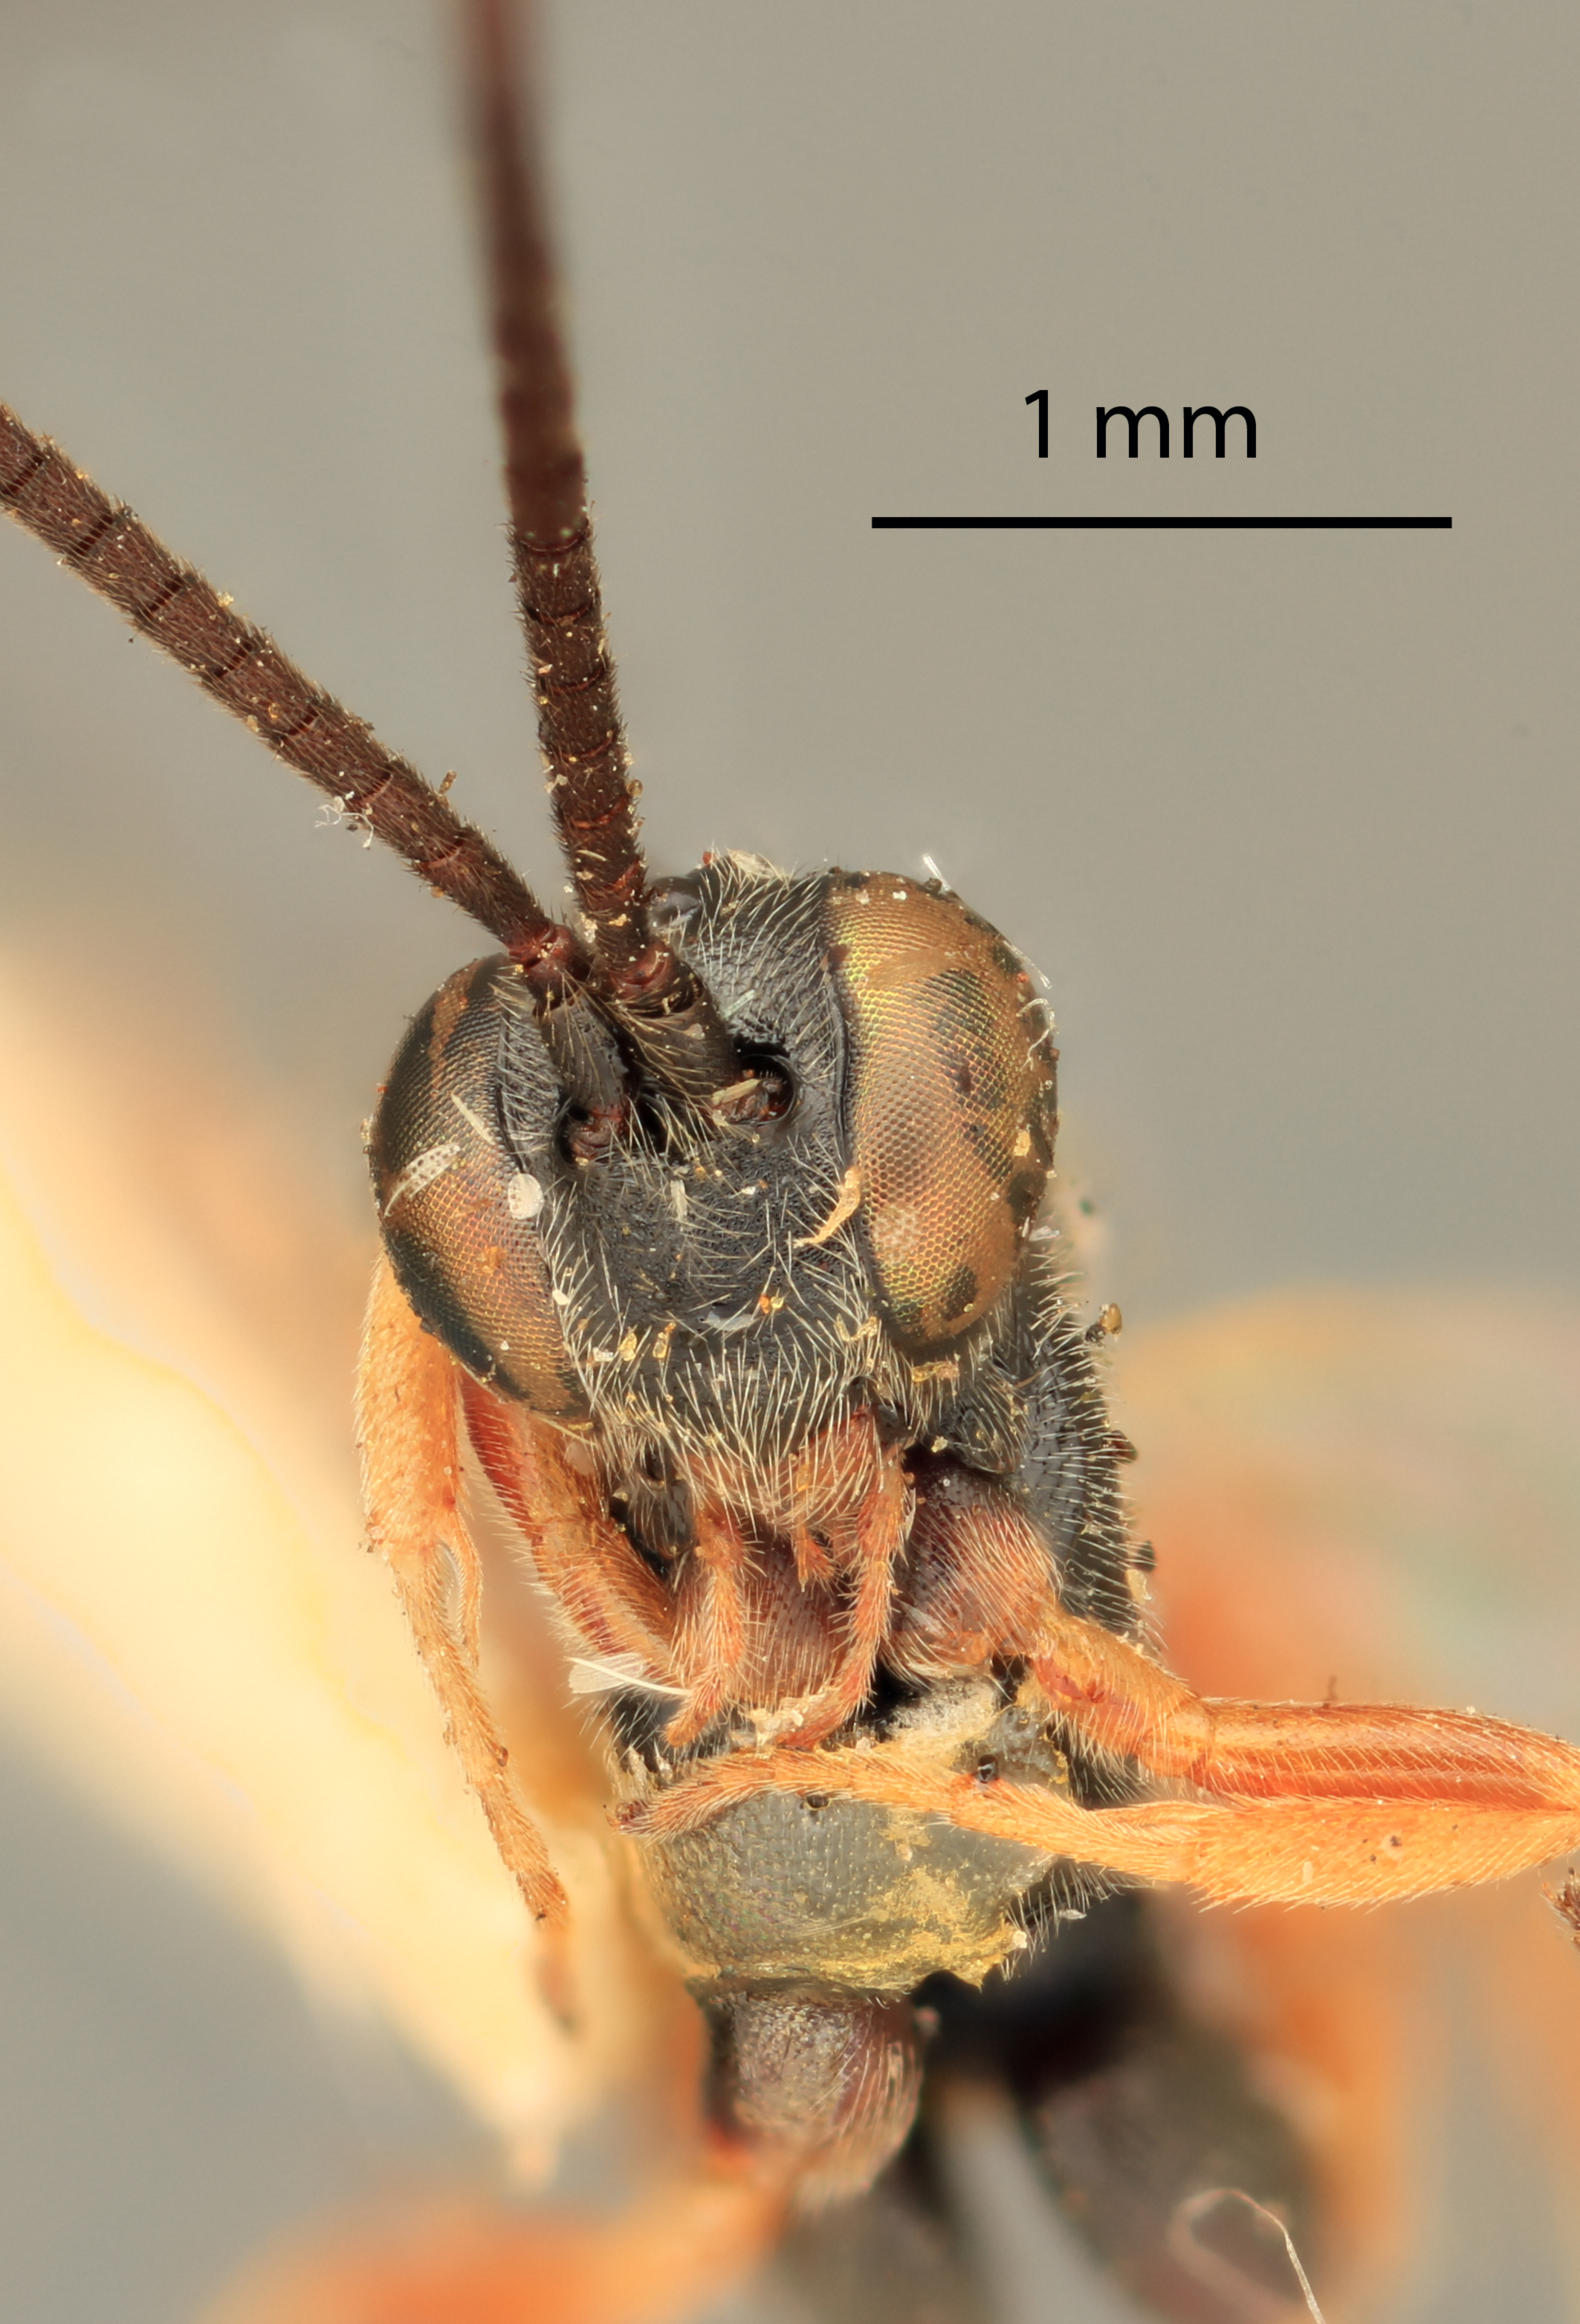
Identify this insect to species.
Sagaritis patsuiketorum
